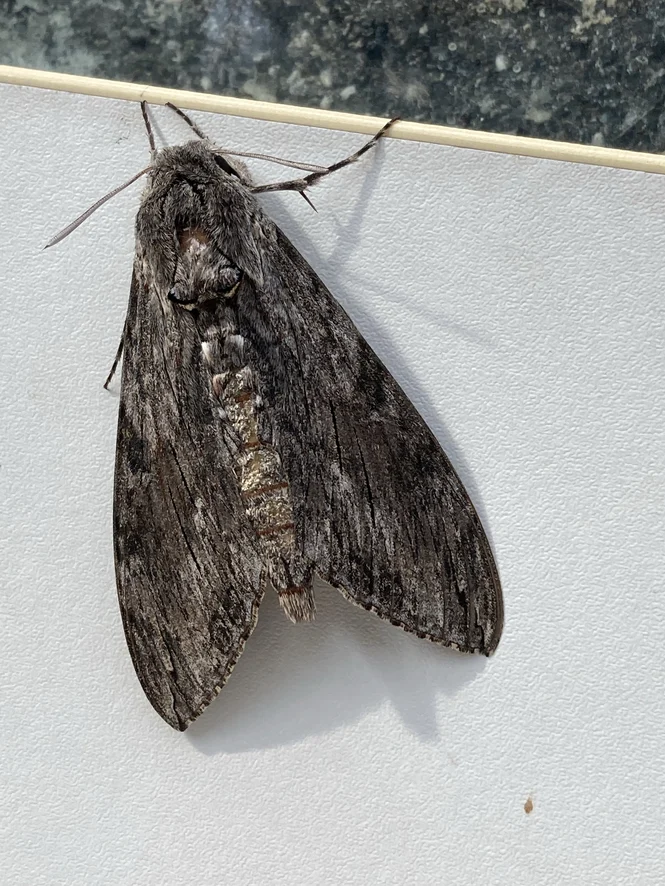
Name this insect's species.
Agrius convolvuli
